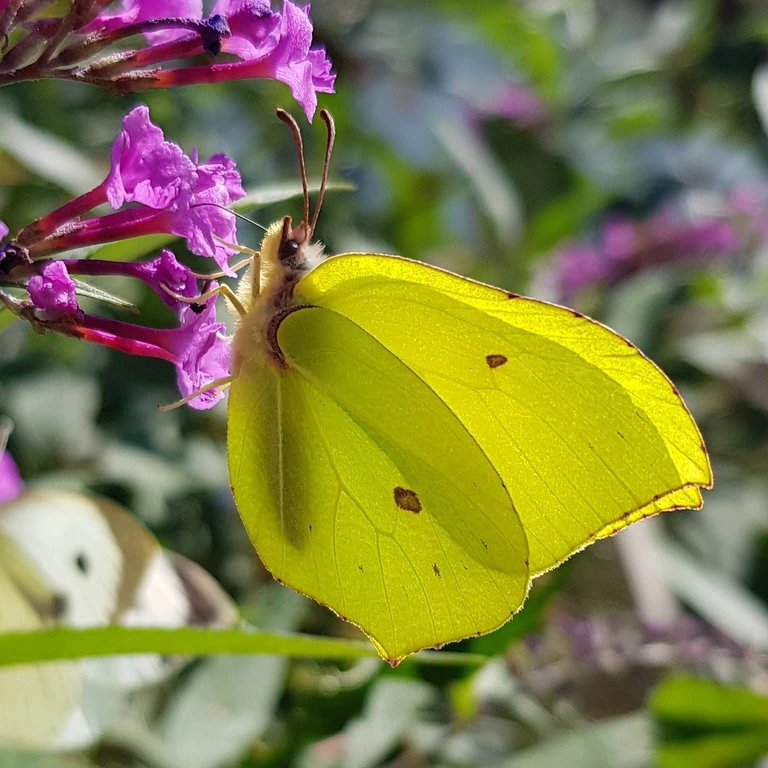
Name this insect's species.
Gonepteryx rhamni
